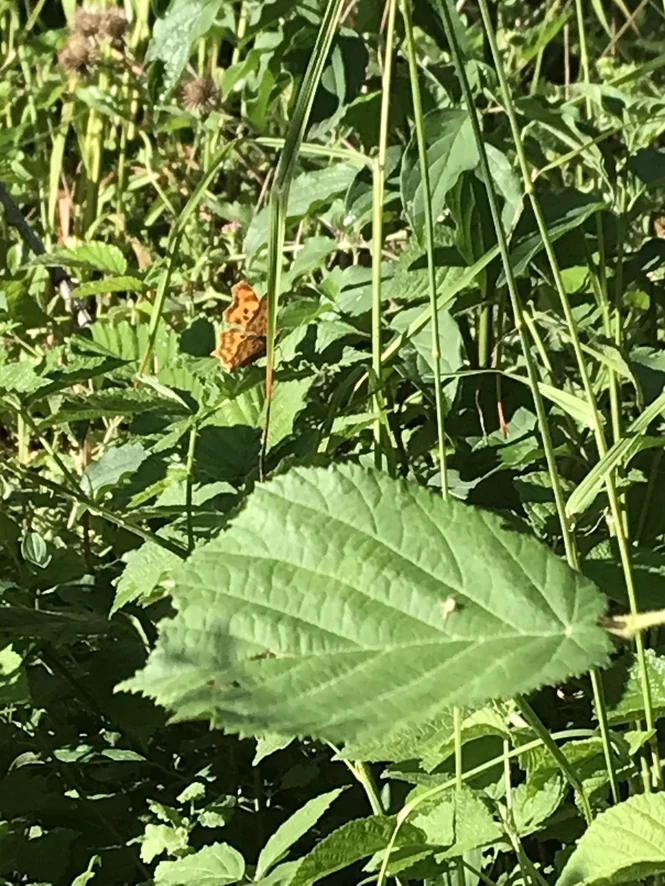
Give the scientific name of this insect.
Polygonia c-album
